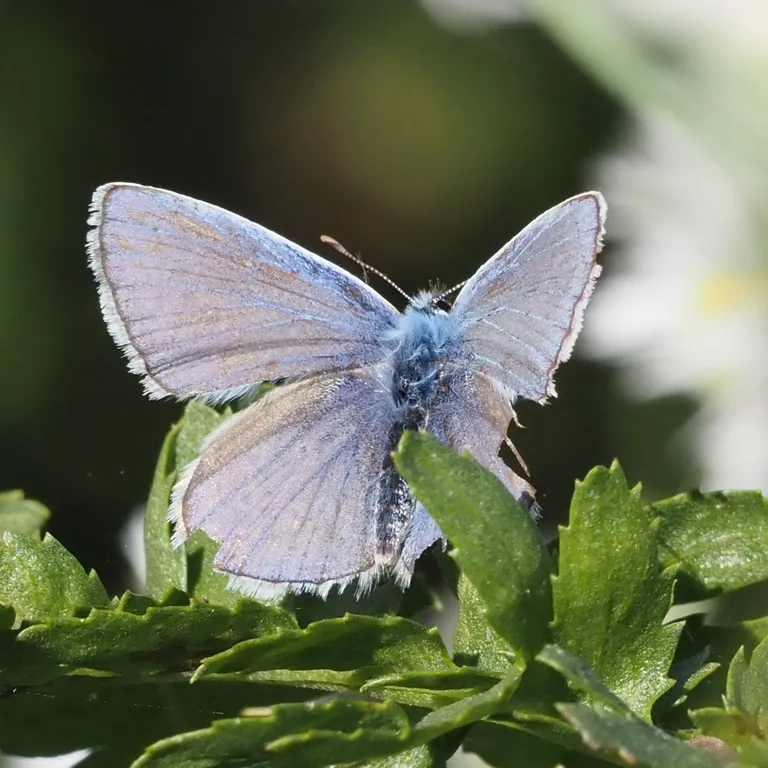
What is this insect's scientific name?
Polyommatus icarus
